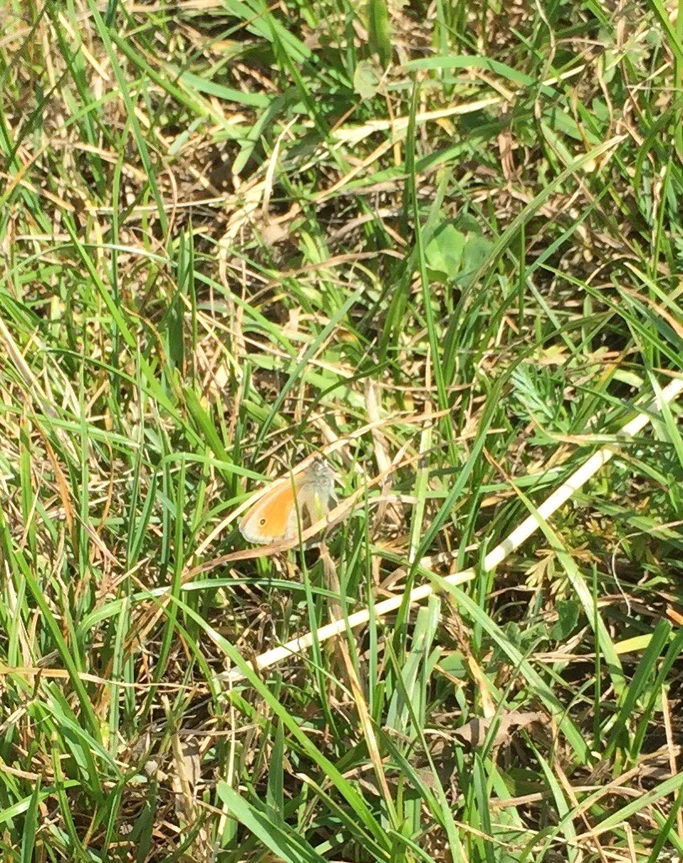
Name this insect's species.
Coenonympha pamphilus
